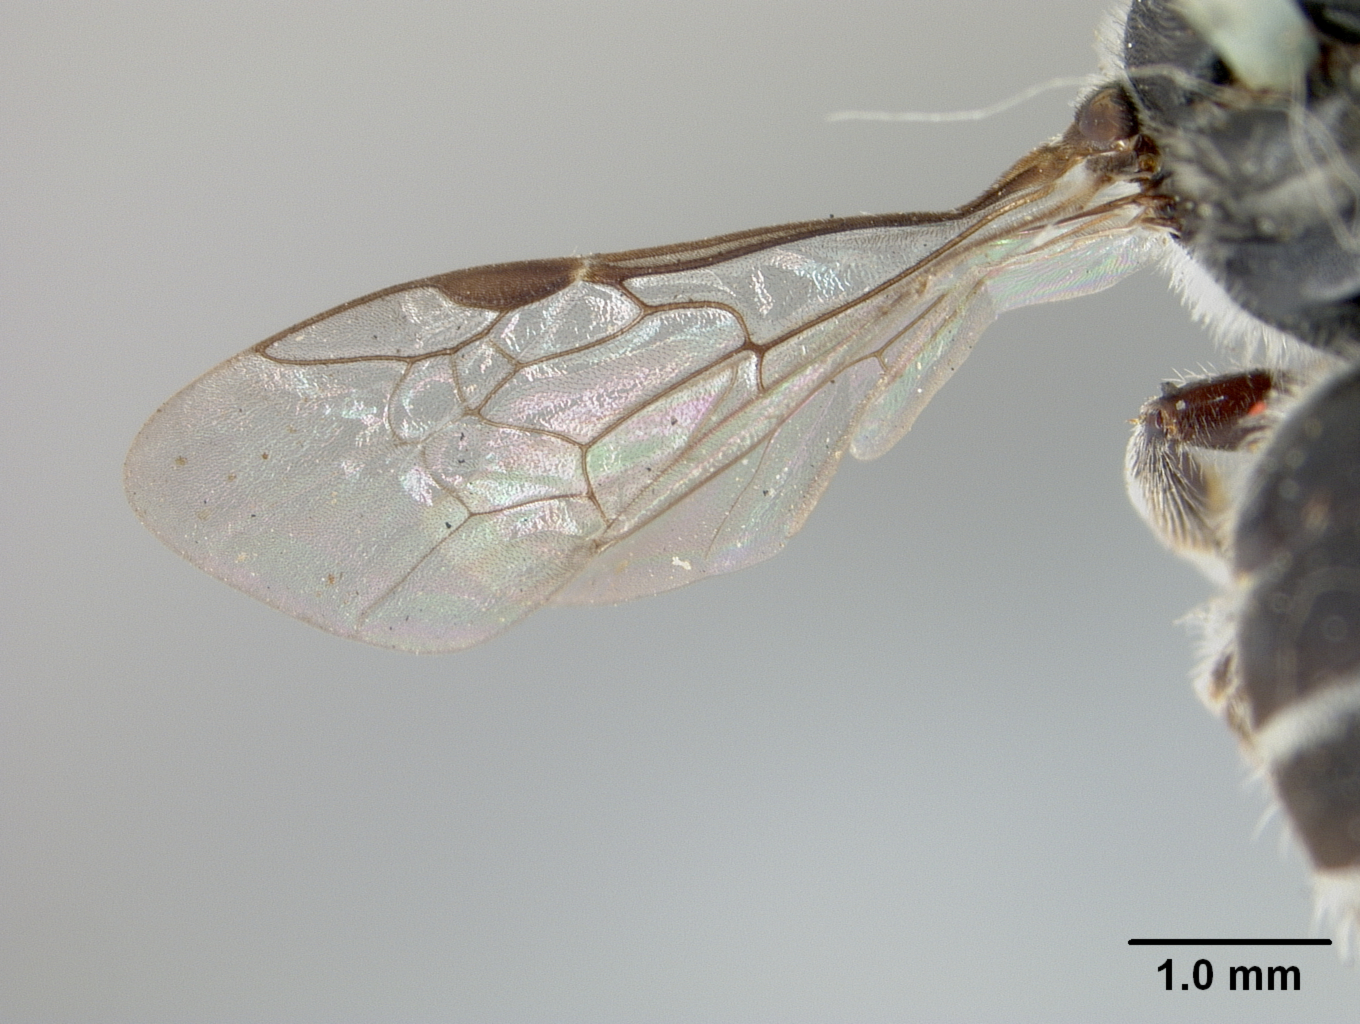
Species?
Halictus griseovittatus
